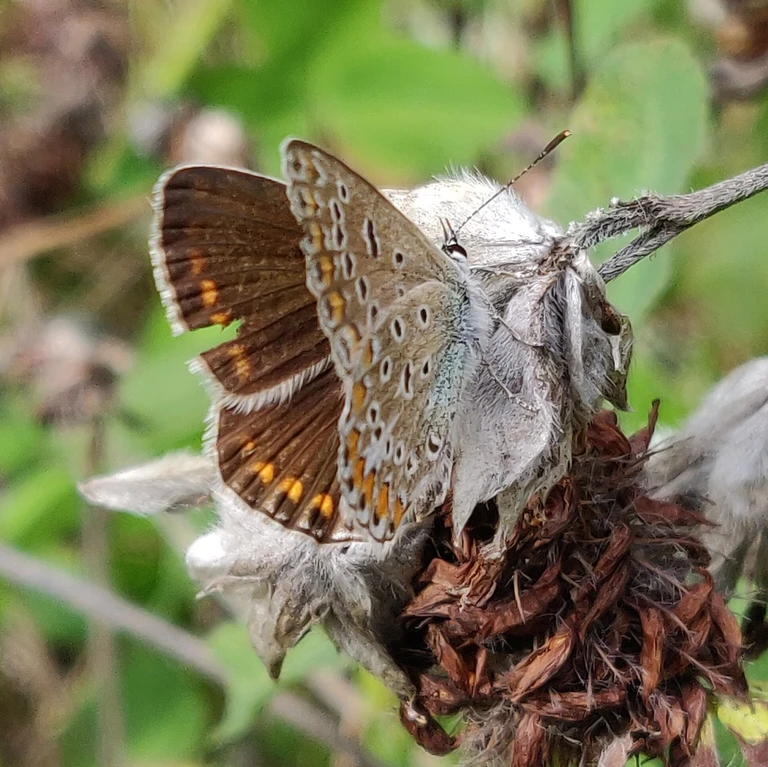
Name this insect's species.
Polyommatus icarus
